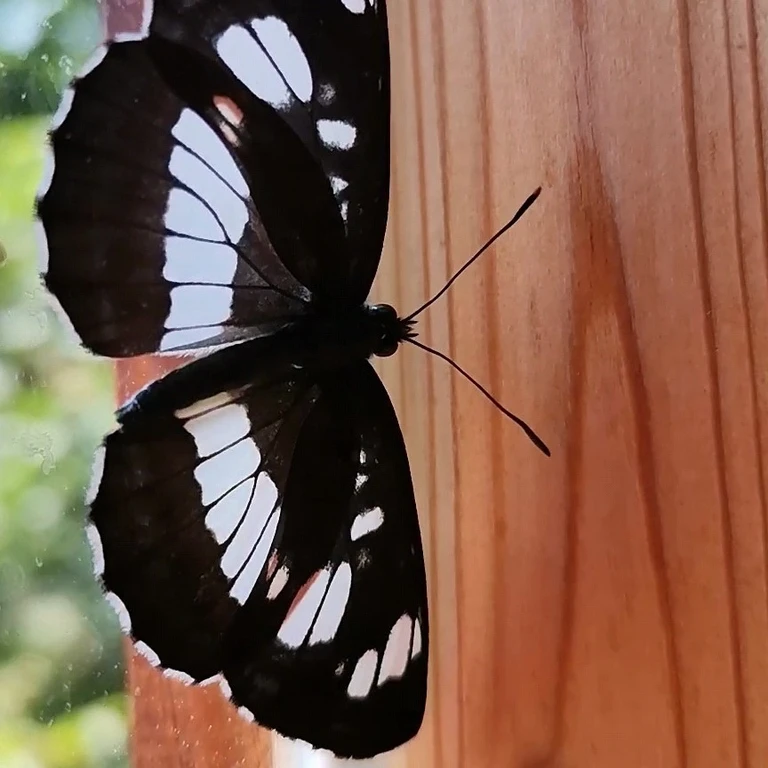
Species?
Neptis rivularis
